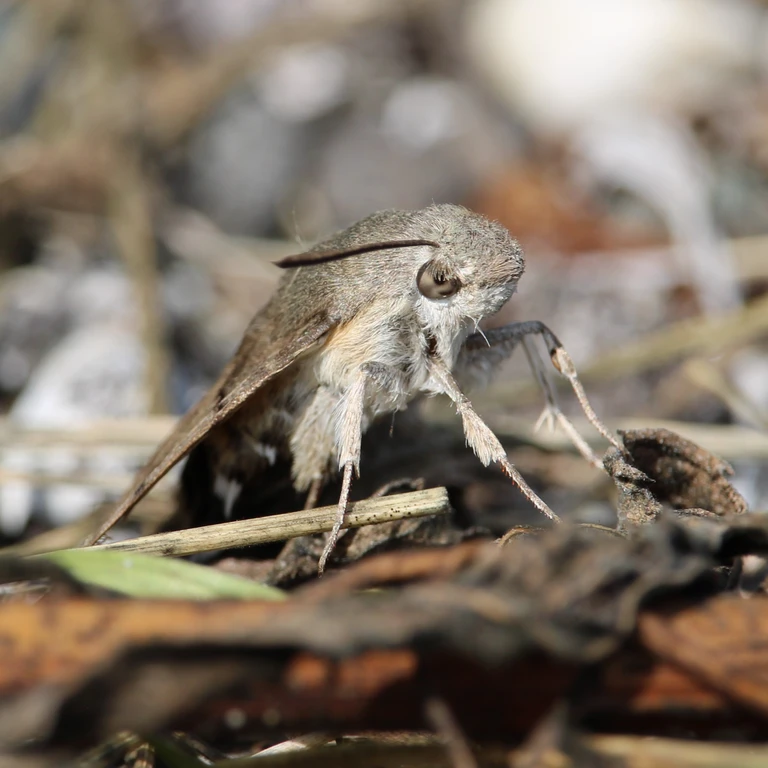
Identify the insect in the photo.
Macroglossum stellatarum
